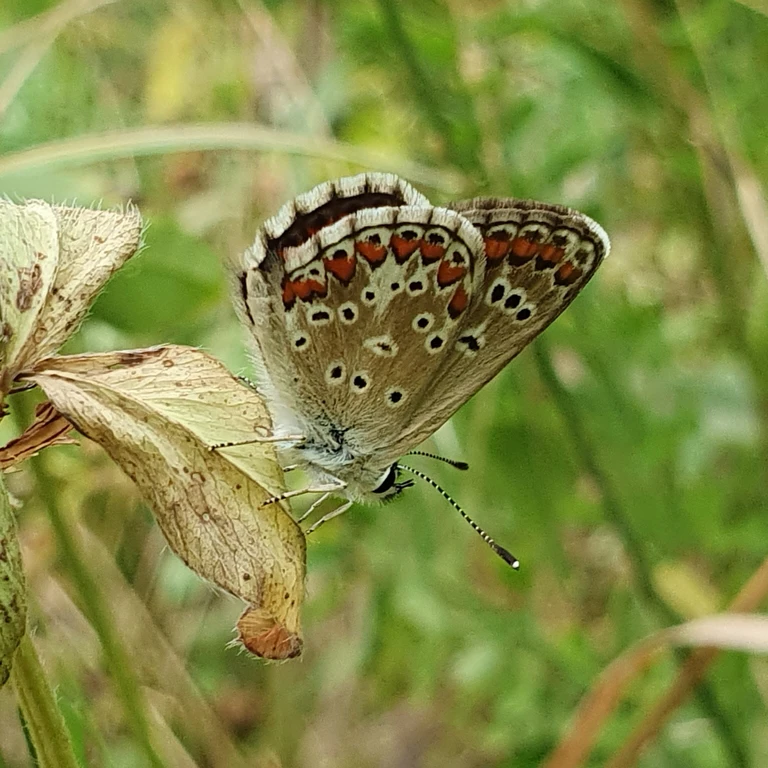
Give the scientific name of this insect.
Aricia agestis/artaxerxes
